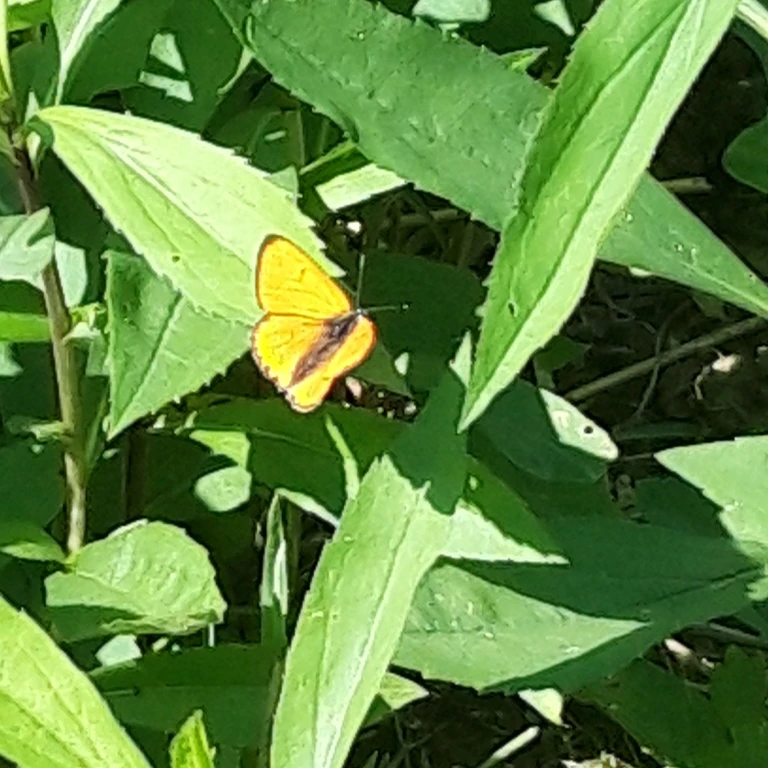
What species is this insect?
Lycaena dispar
